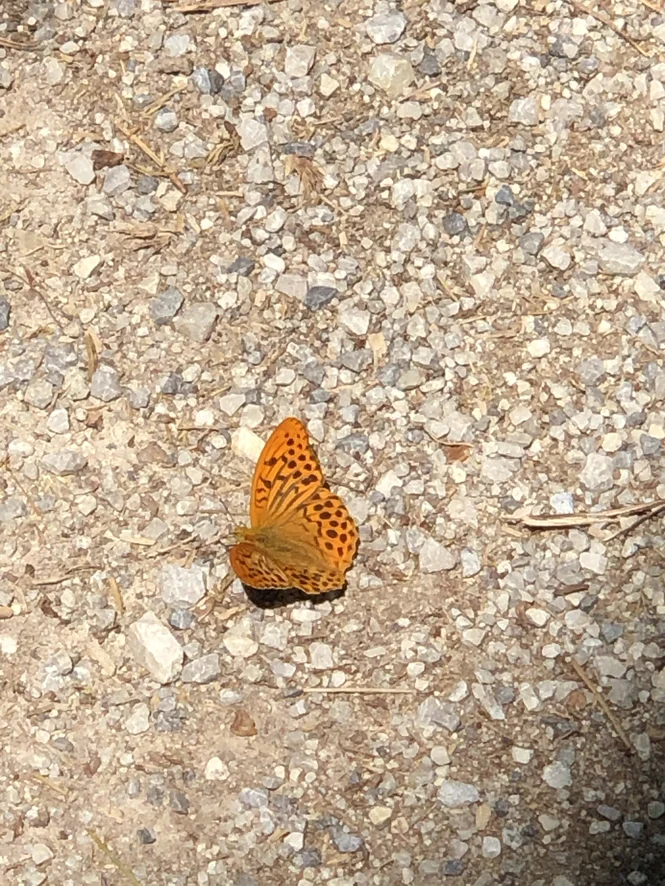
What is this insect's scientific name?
Argynnis paphia
